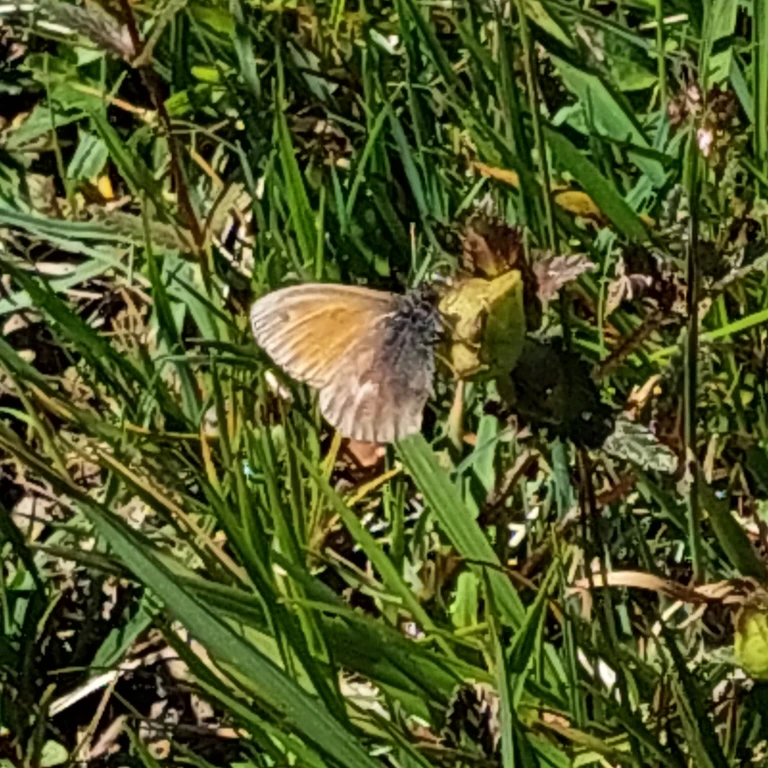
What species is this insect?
Coenonympha pamphilus
